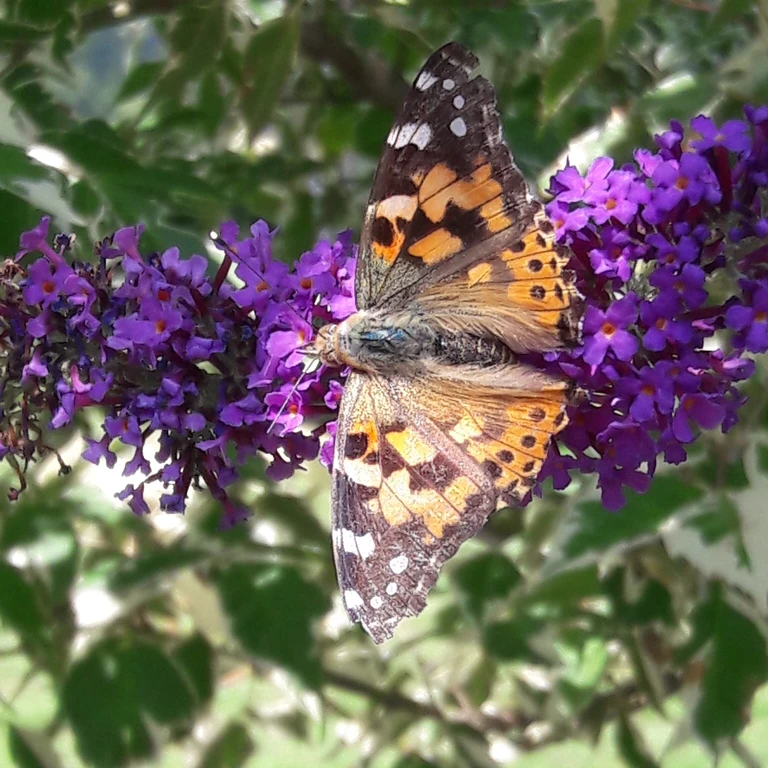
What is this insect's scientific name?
Vanessa cardui
